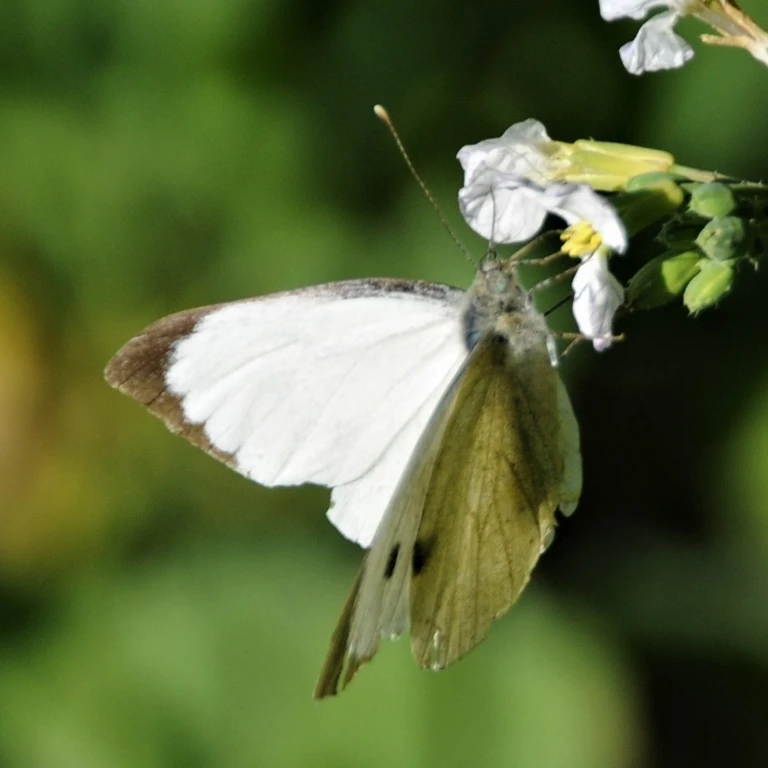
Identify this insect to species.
Pieris brassicae
